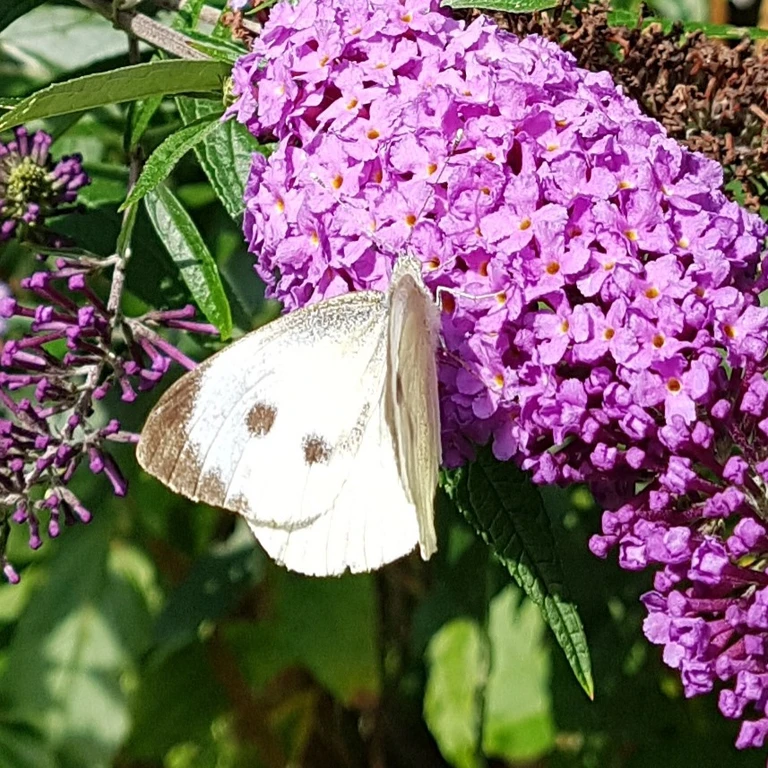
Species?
Pieris brassicae
